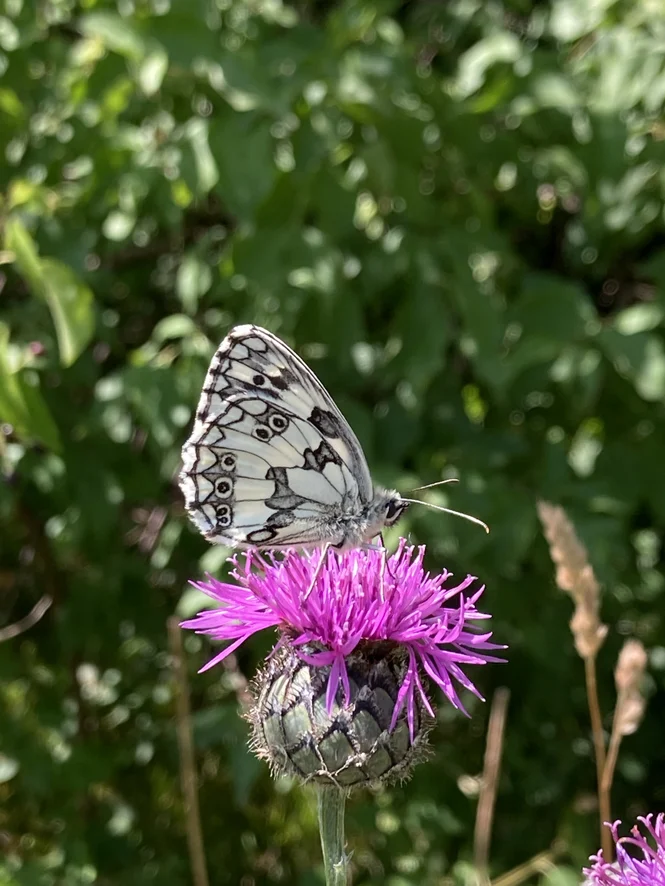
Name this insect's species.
Melanargia galathea
